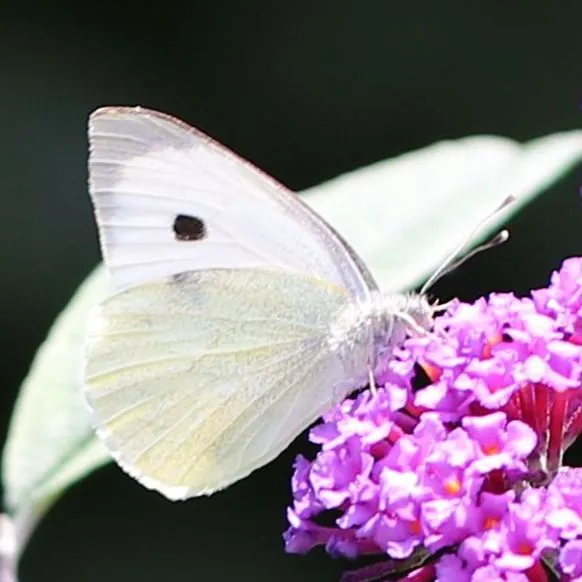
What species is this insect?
Pieris brassicae
